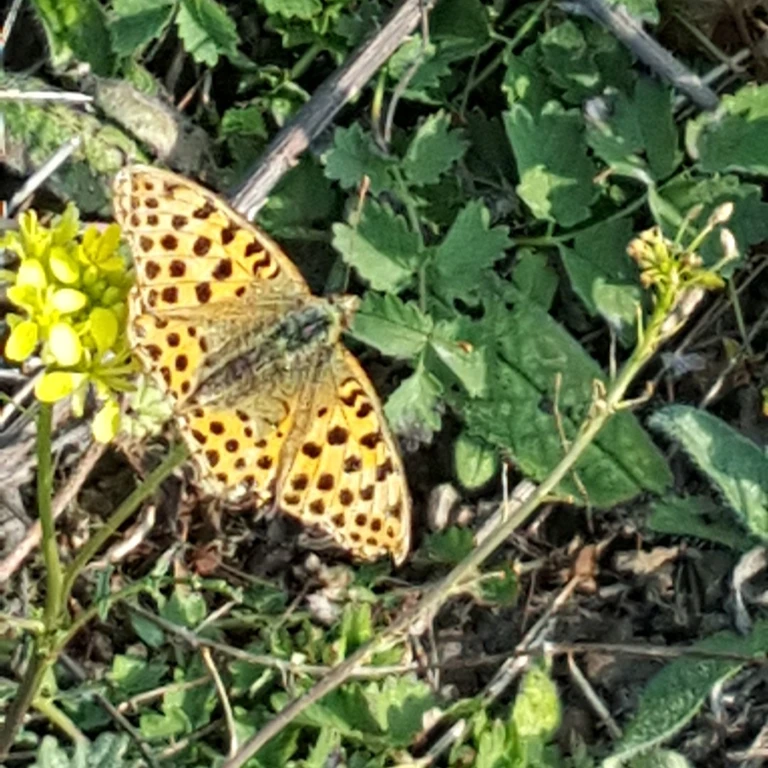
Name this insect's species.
Issoria lathonia
